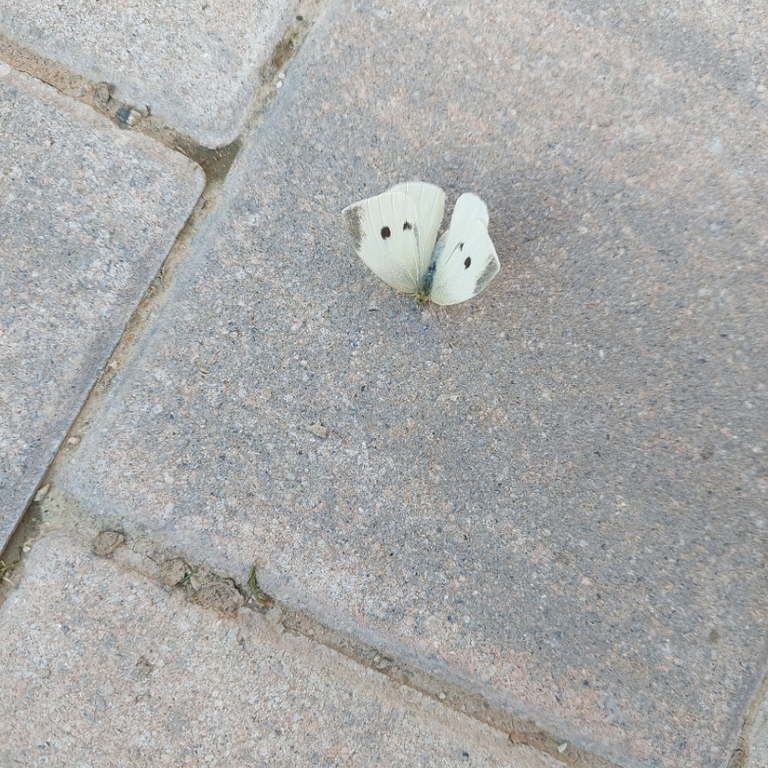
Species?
Pieris rapae
